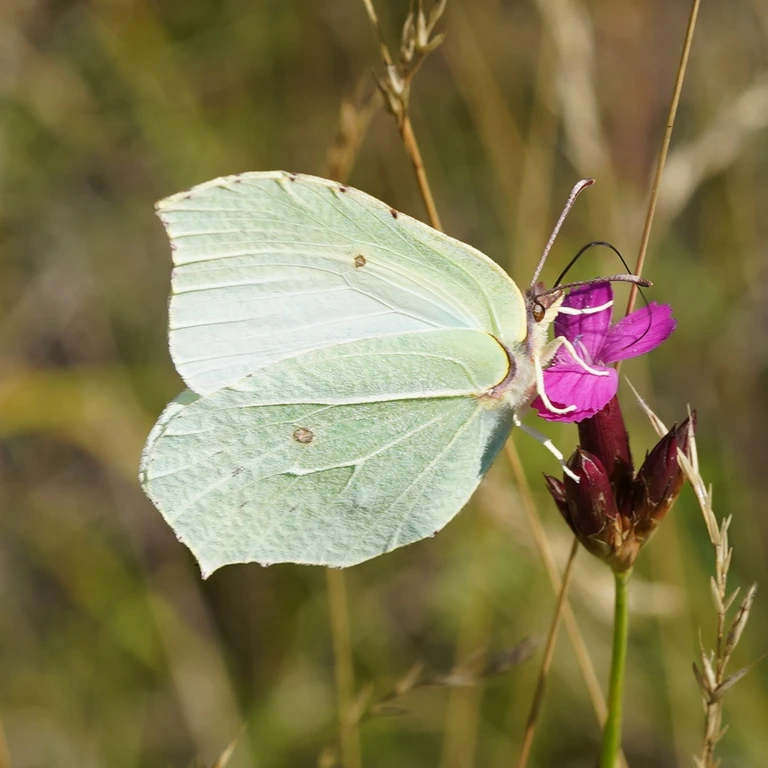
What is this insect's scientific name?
Gonepteryx rhamni
